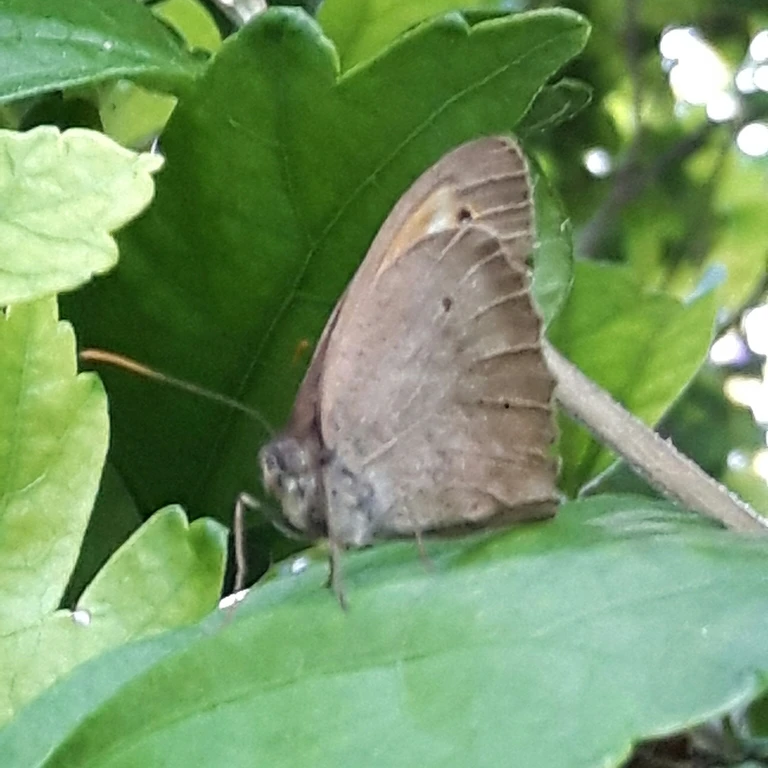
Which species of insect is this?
Maniola jurtina
